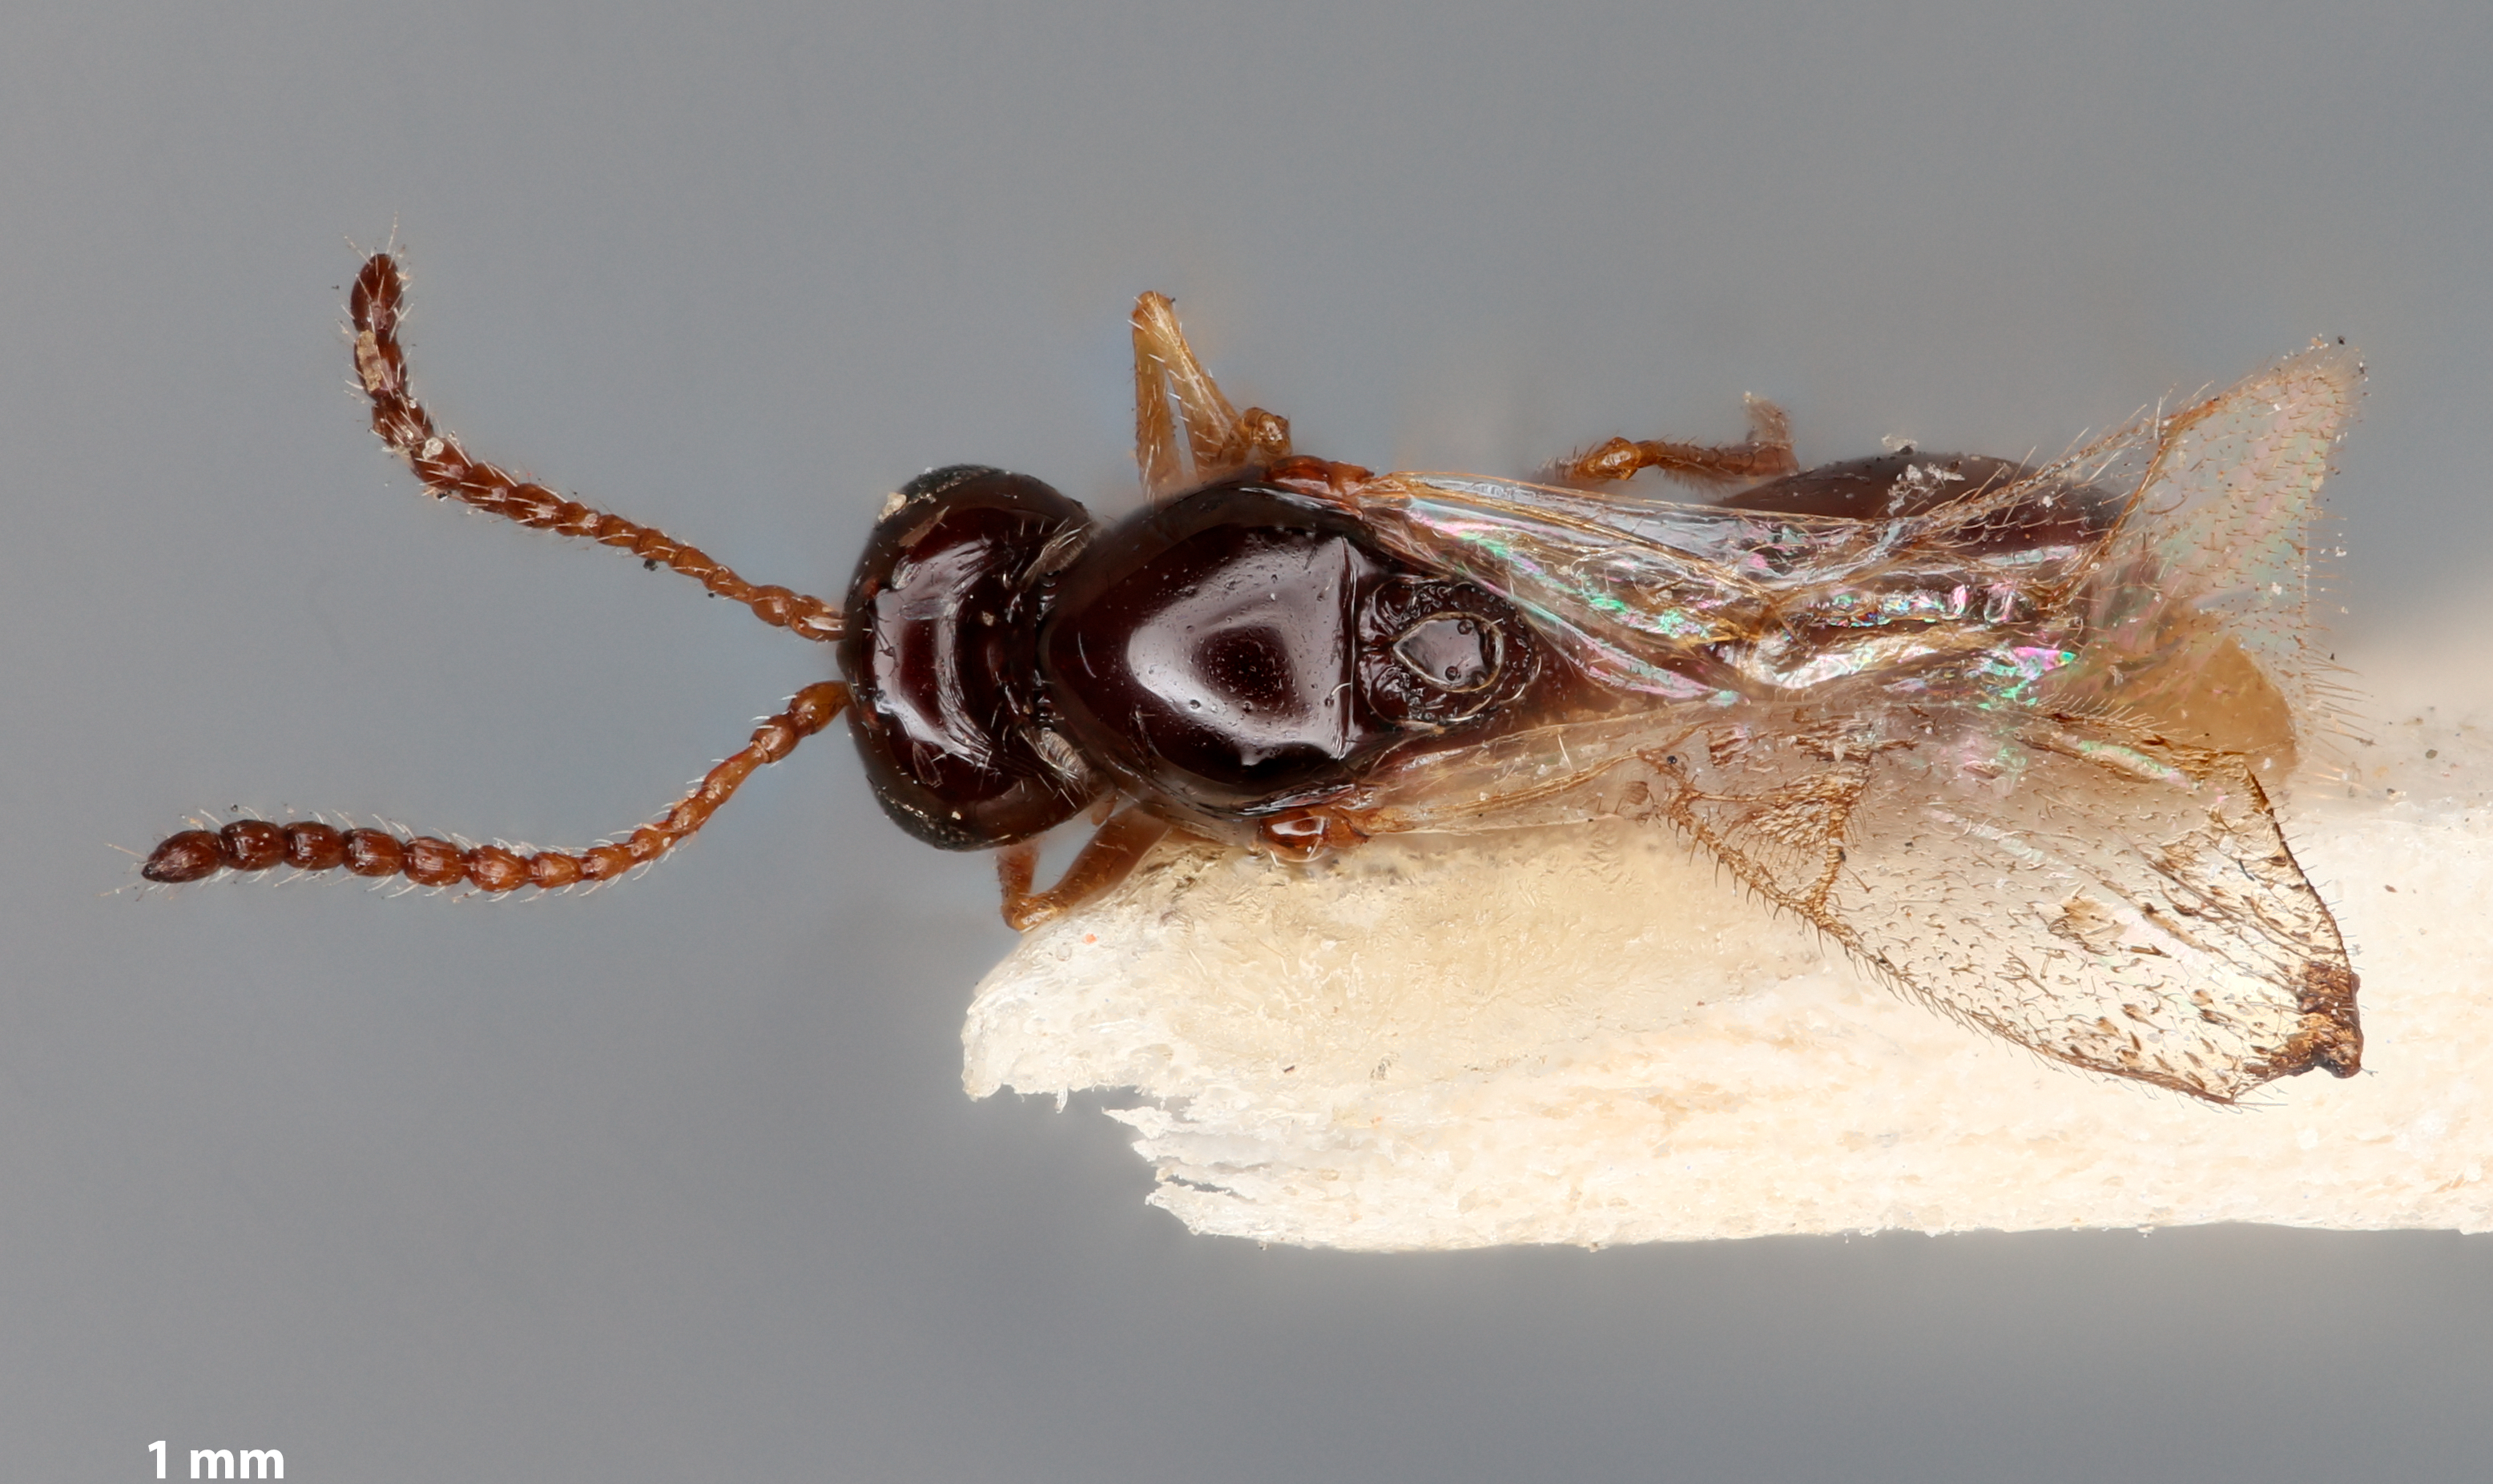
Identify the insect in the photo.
Hexaplasta proxima
